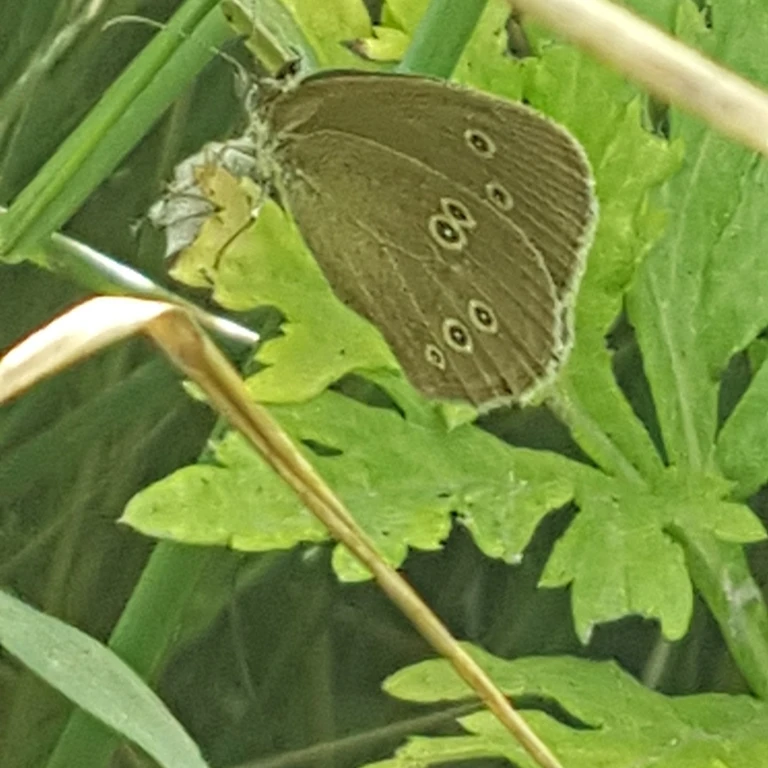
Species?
Aphantopus hyperantus
